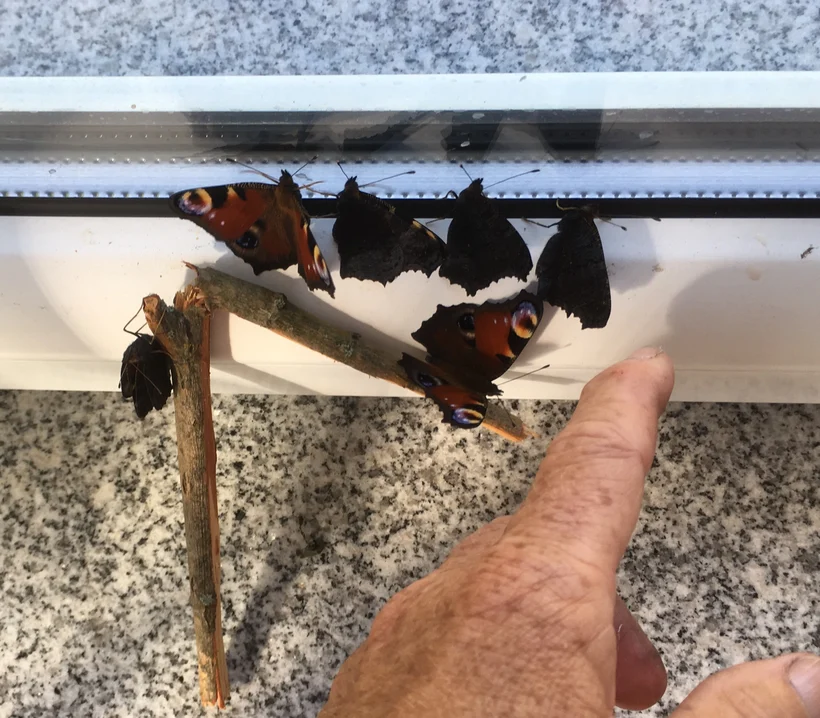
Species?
Aglais io
